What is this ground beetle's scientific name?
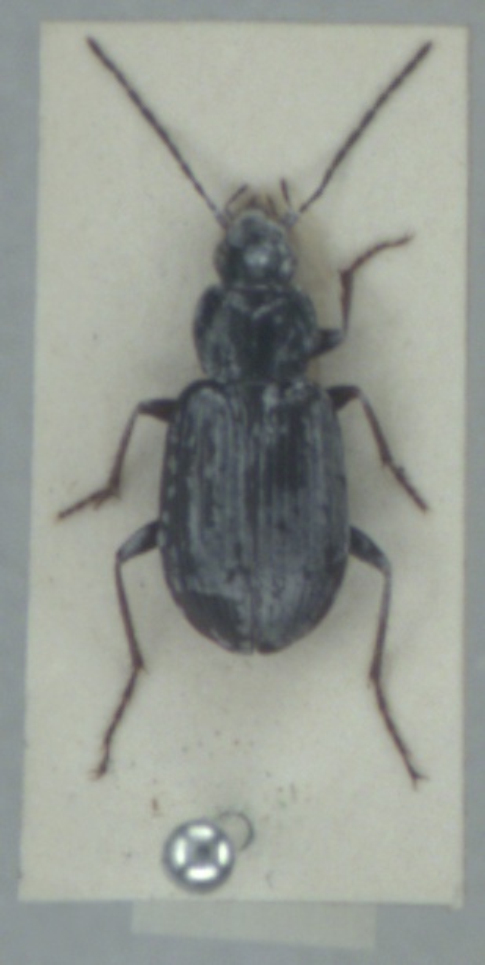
Agonum nigrum
